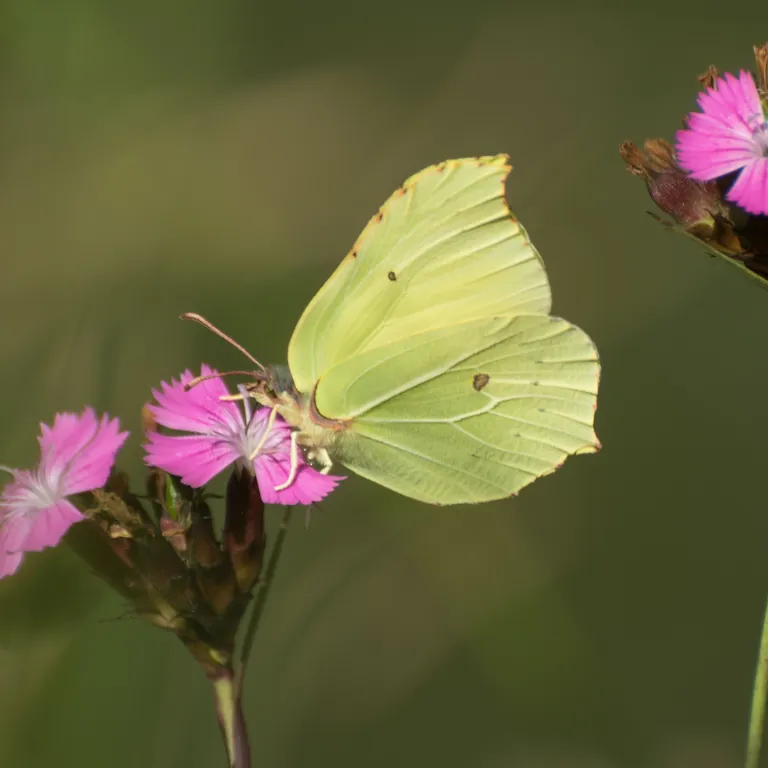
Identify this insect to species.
Gonepteryx rhamni
